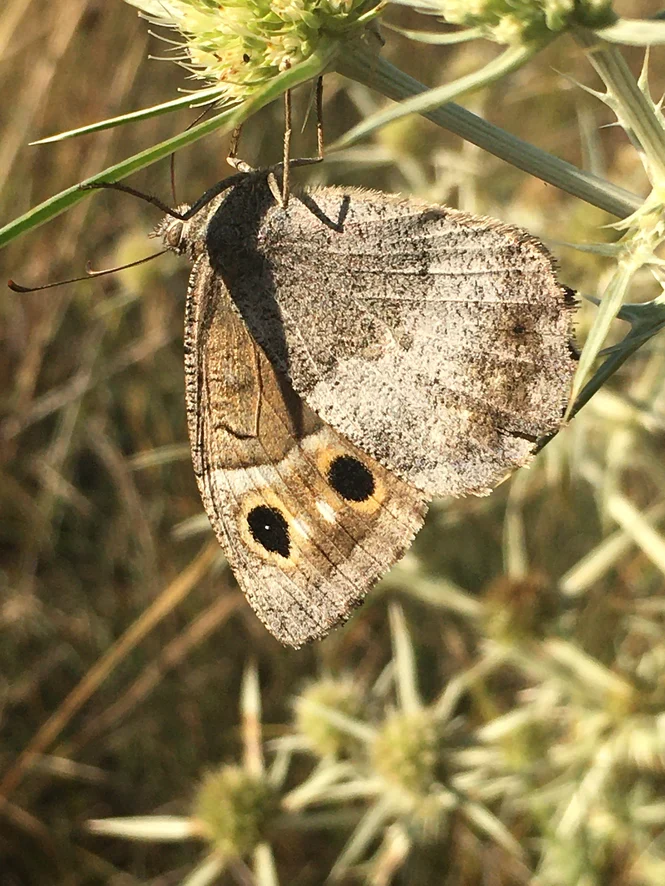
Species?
Hipparchia statilinus
